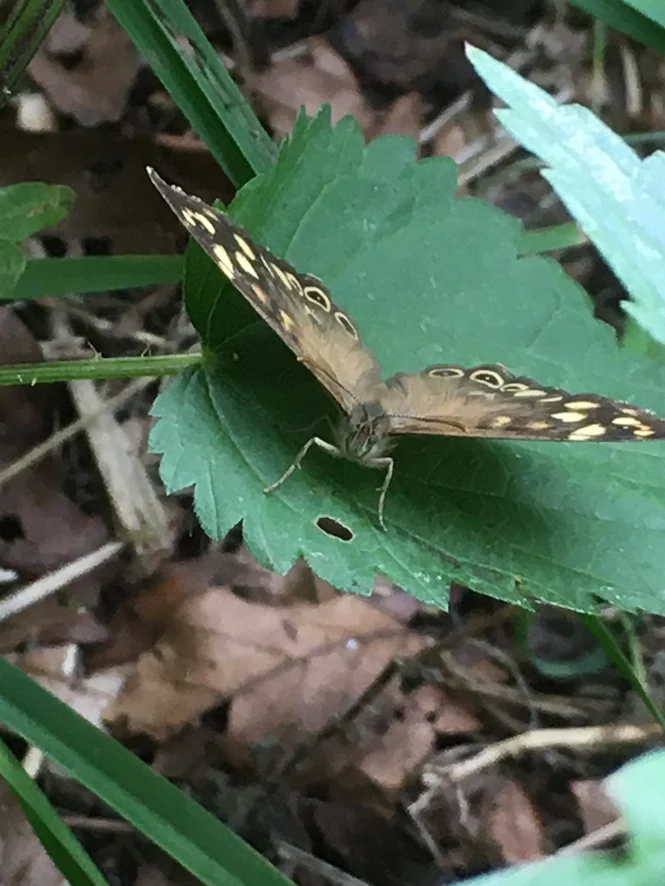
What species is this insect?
Pararge aegeria
